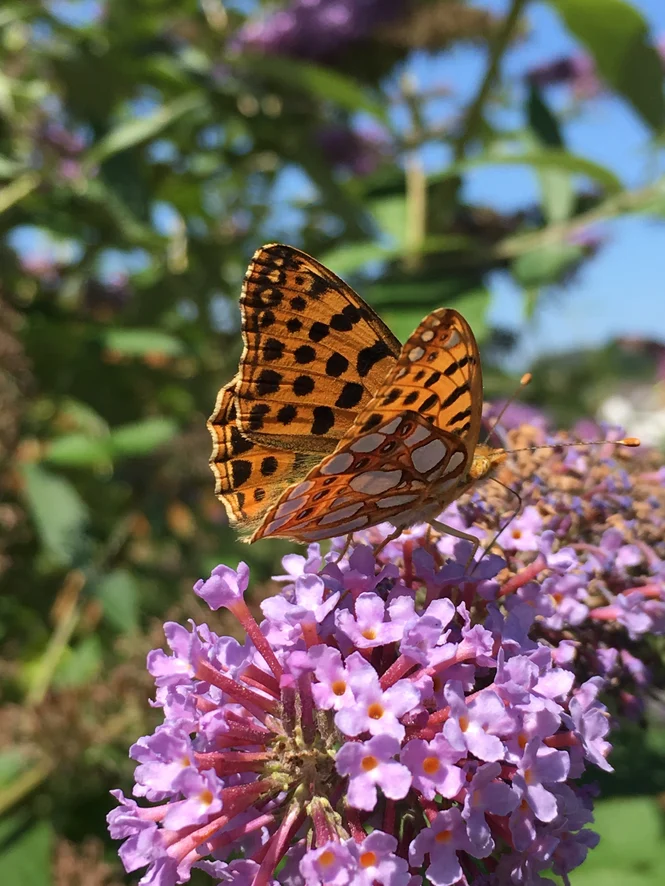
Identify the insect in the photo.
Issoria lathonia
